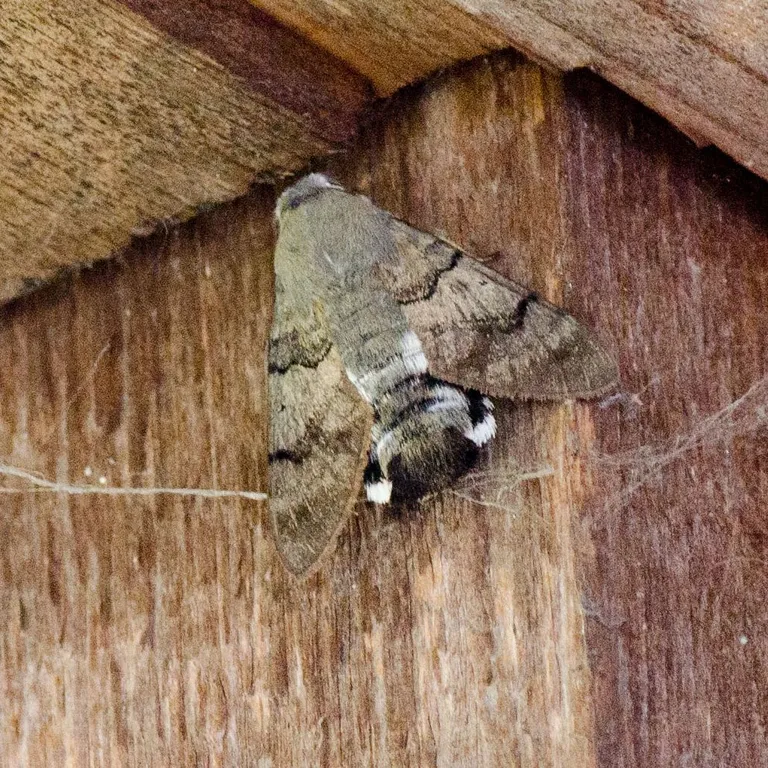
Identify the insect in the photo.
Macroglossum stellatarum
